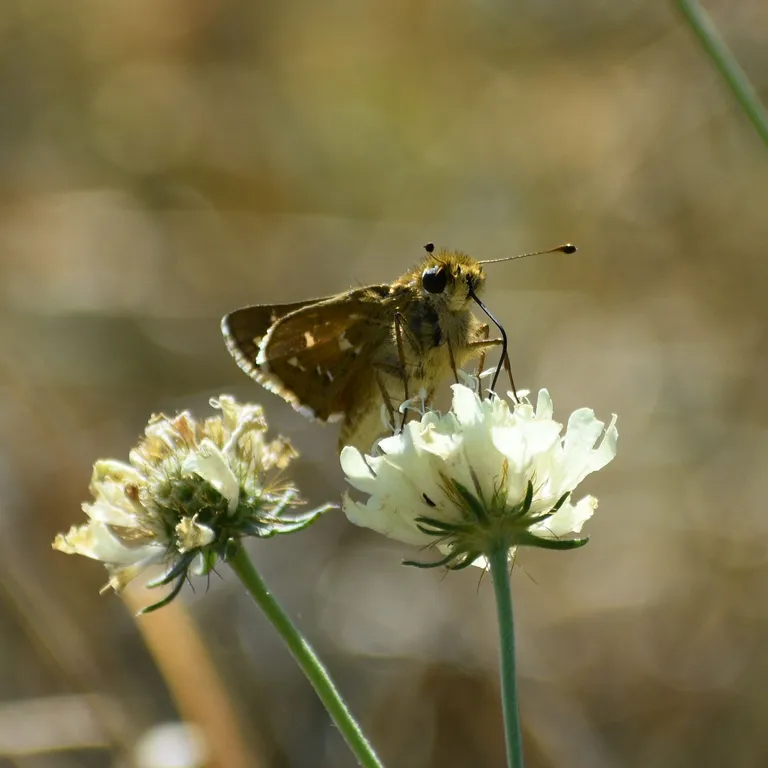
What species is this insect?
Hesperia comma
